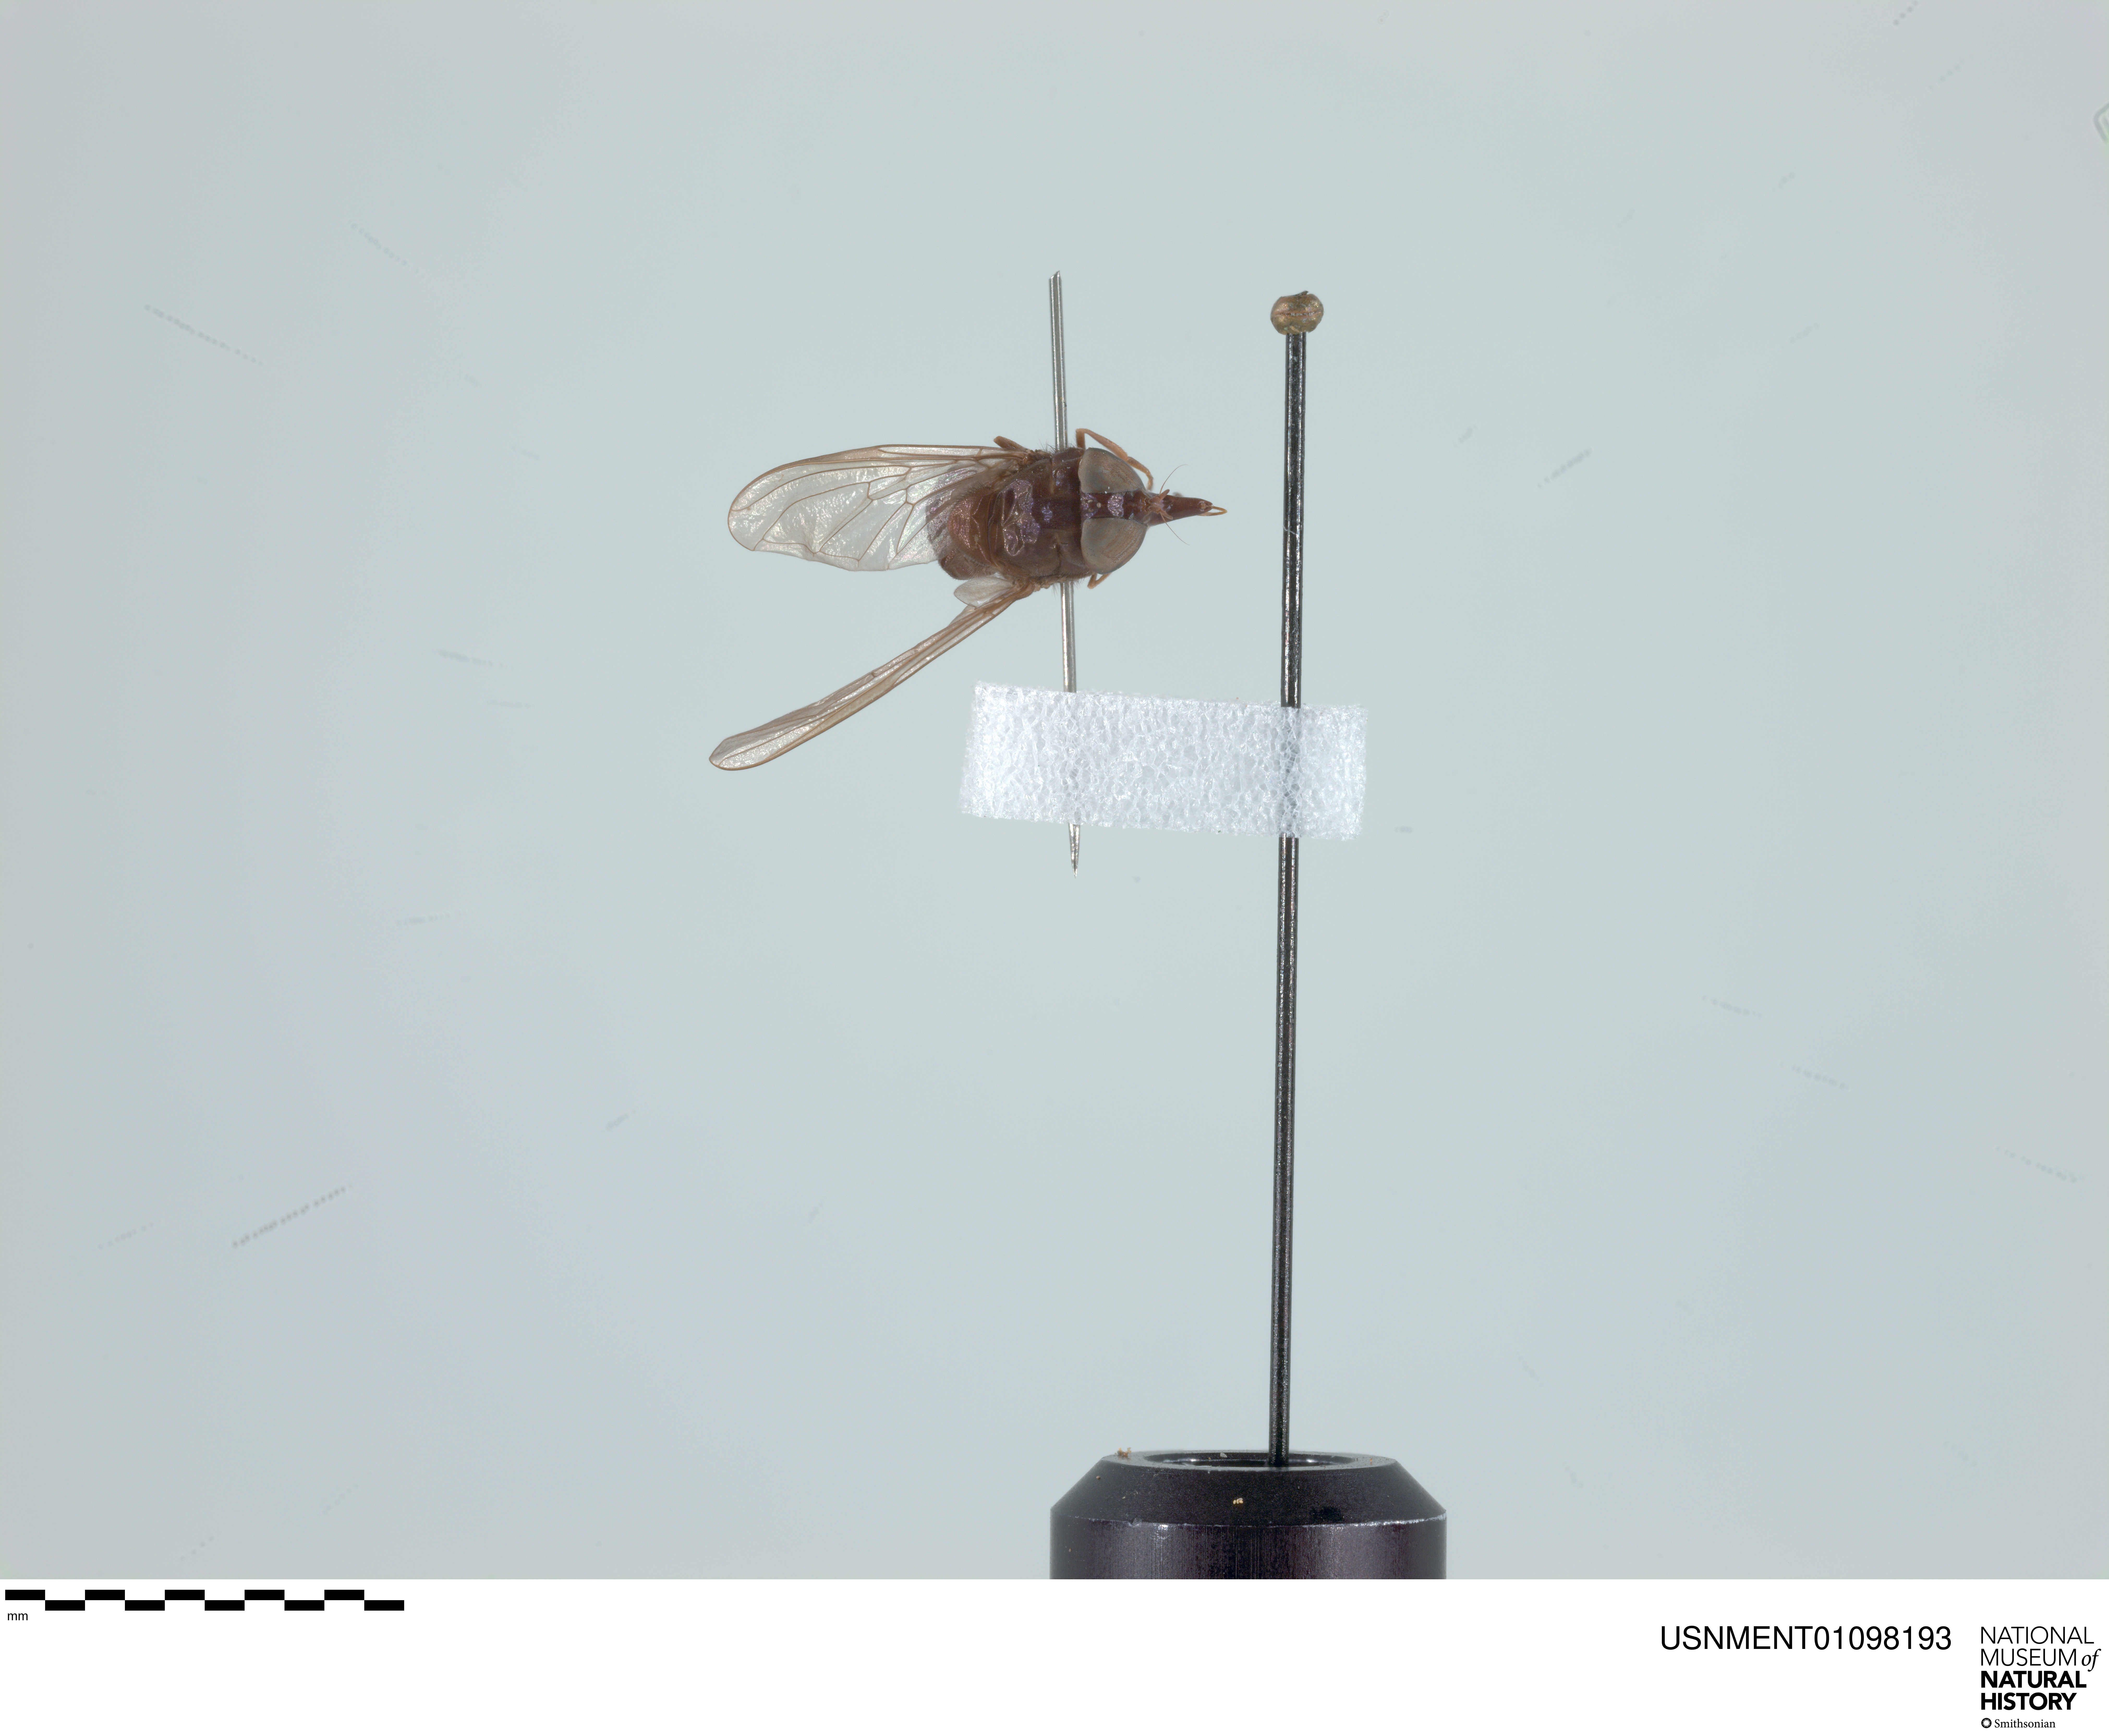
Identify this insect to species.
Rhingia cyanoprora
